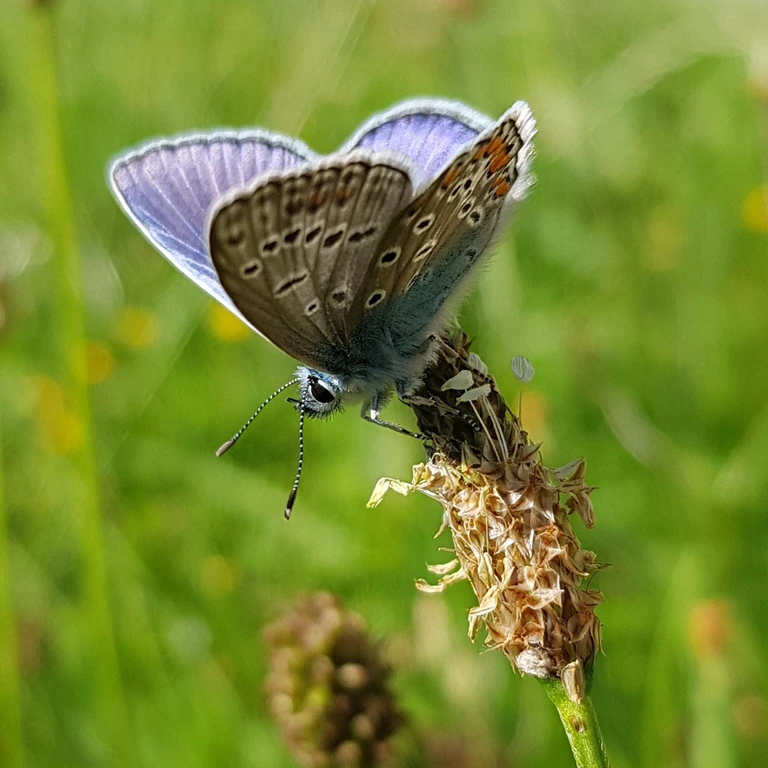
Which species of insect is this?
Polyommatus icarus
